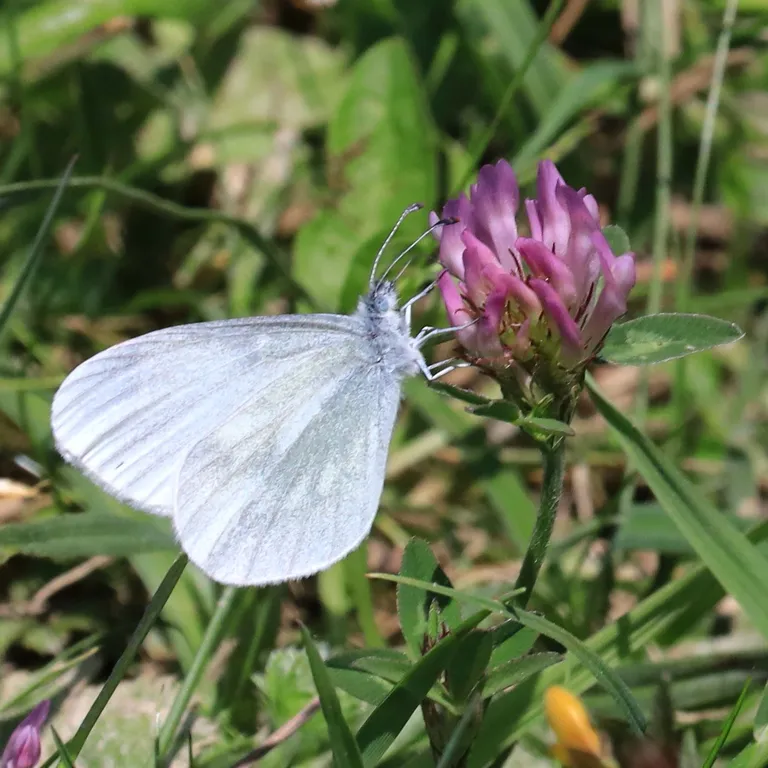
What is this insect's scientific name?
Leptidea sinapis/juvernica
